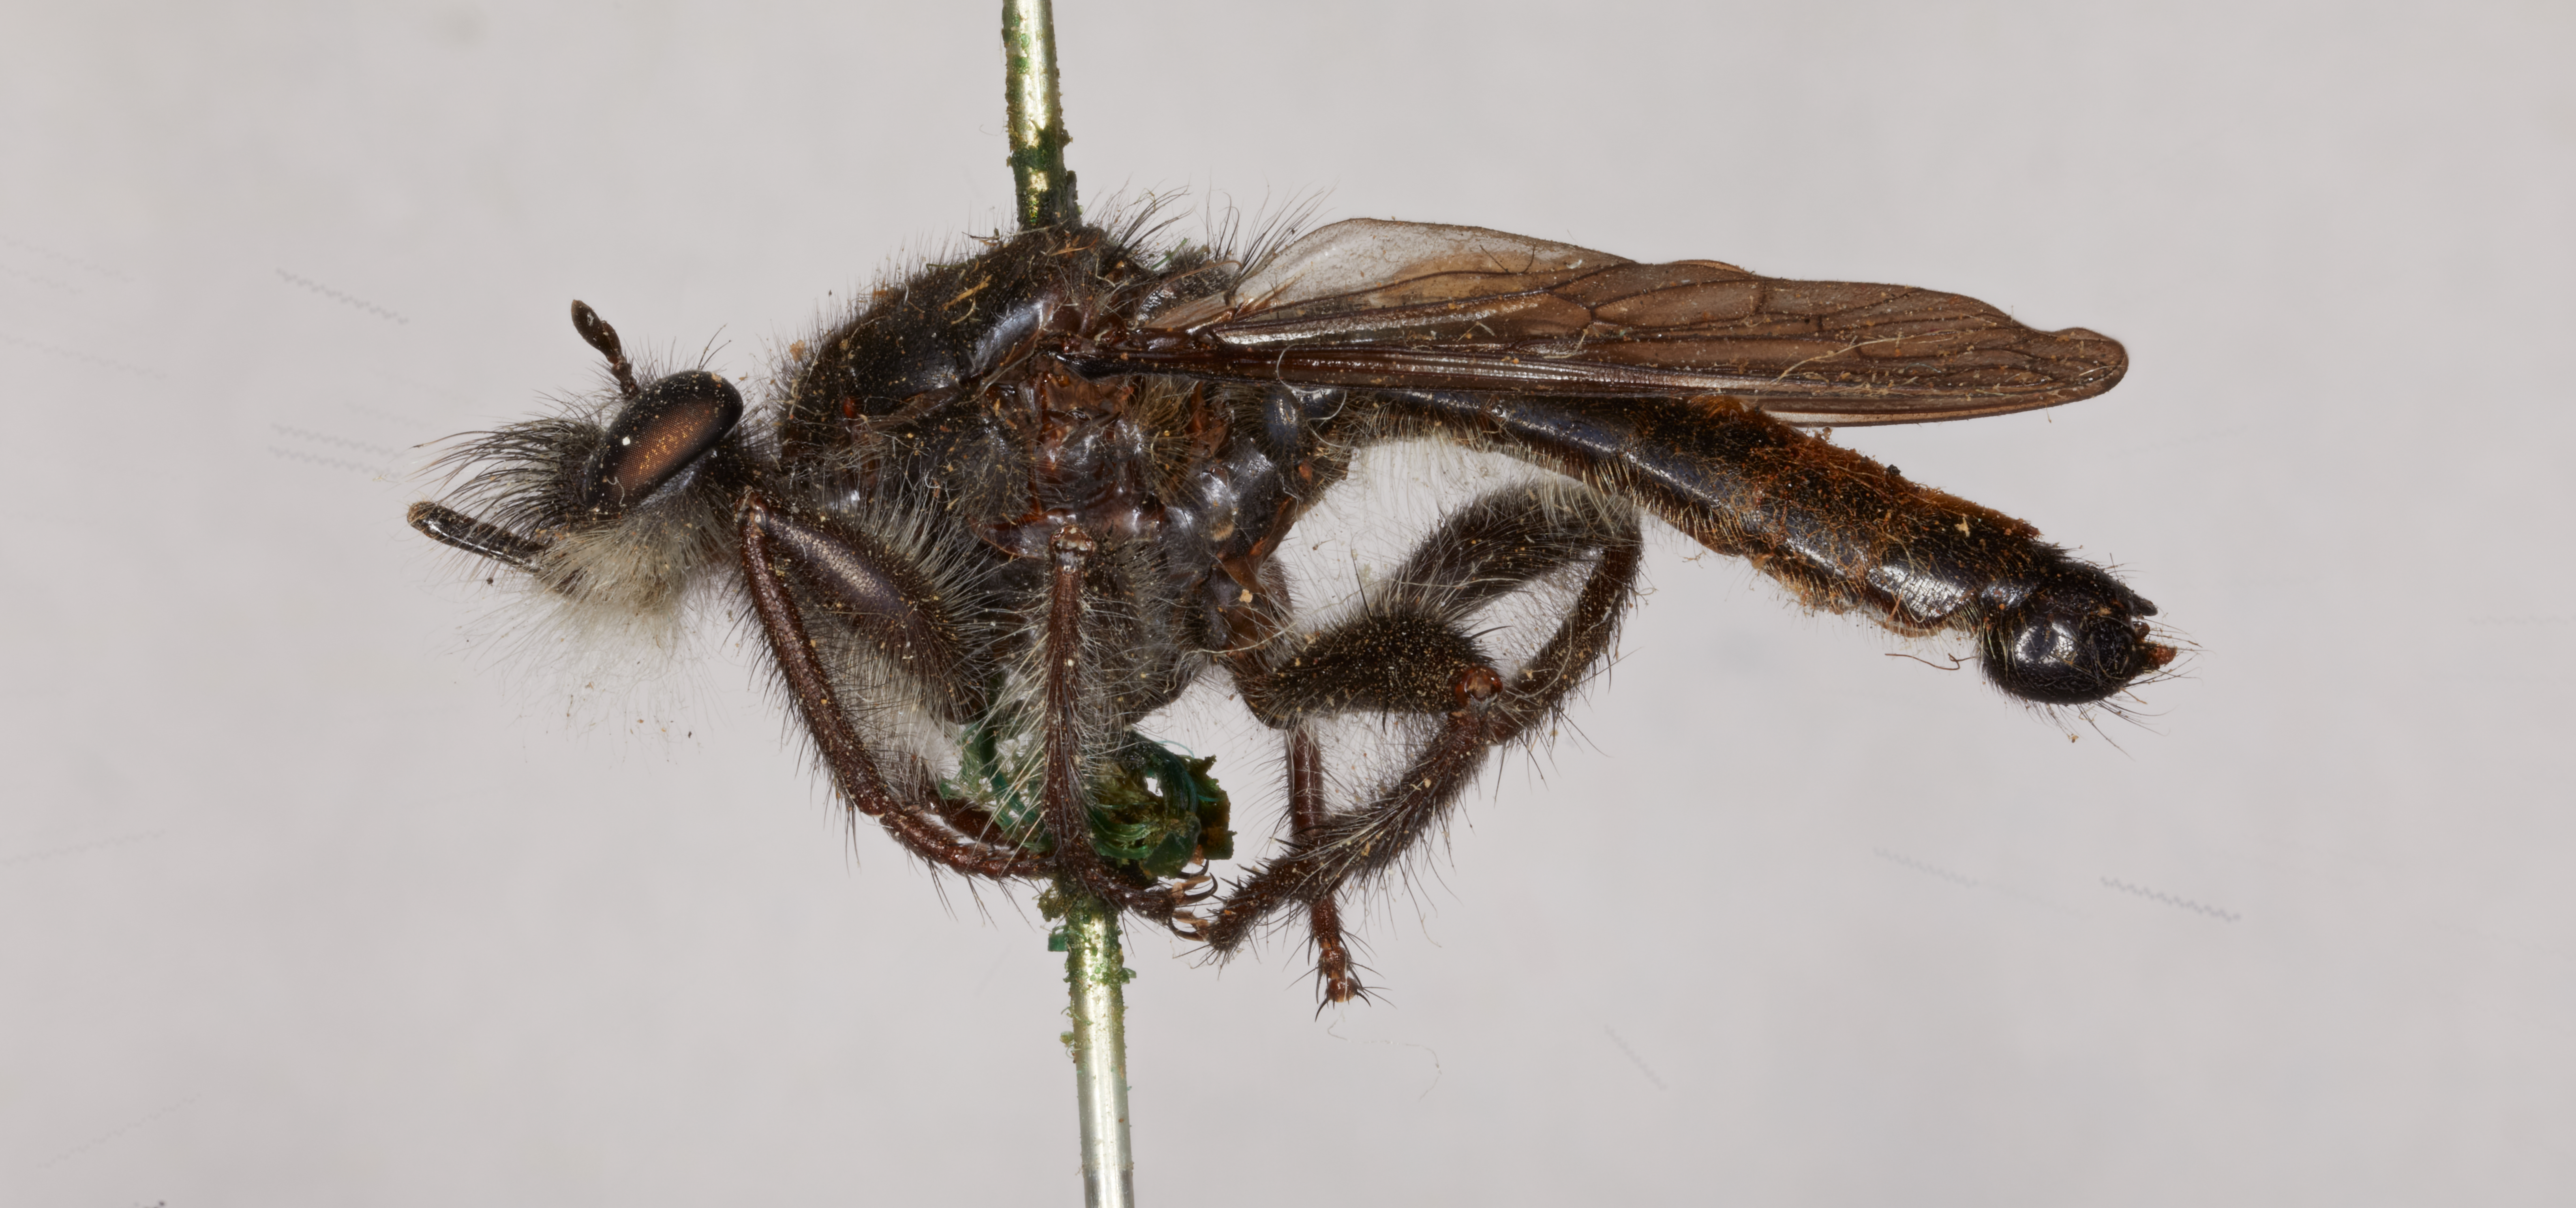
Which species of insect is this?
Laphria aimatis
